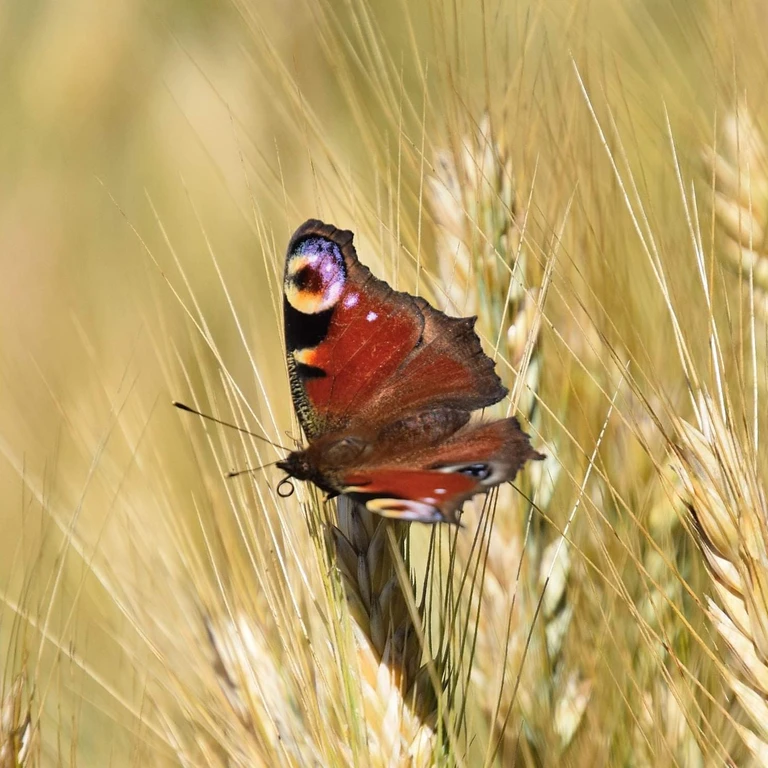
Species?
Aglais io
